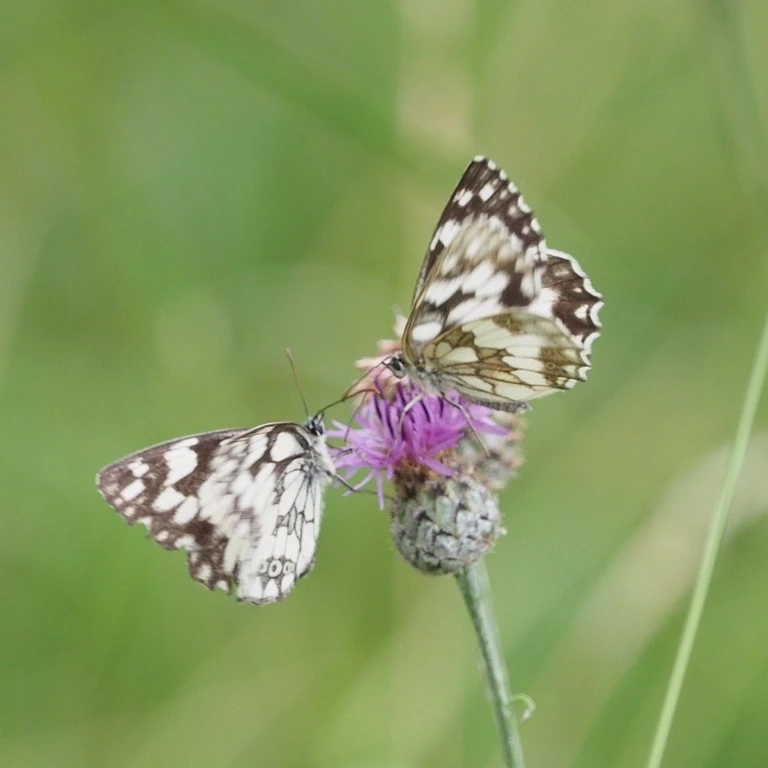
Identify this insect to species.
Melanargia galathea
